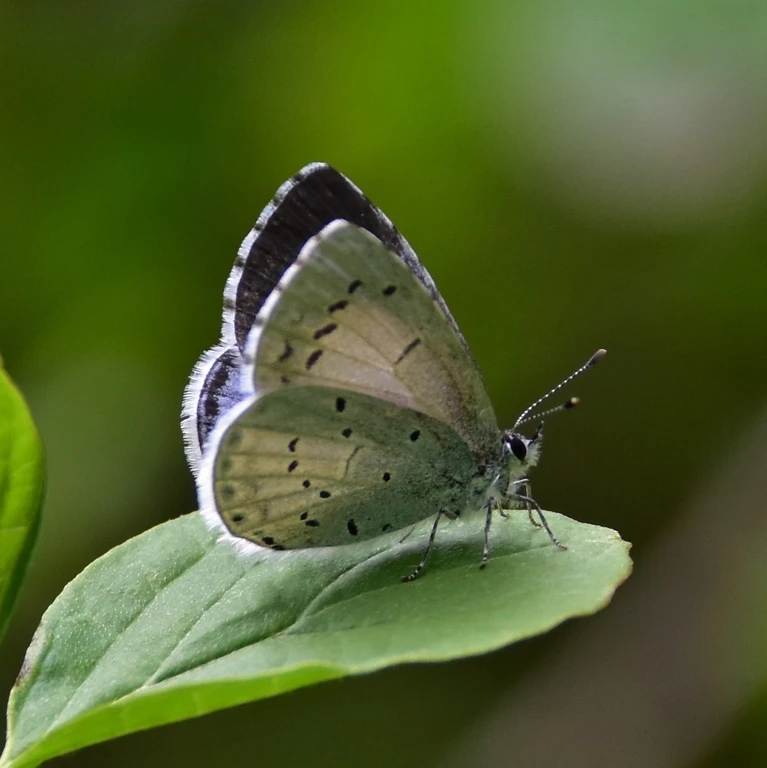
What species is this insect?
Celastrina argiolus
